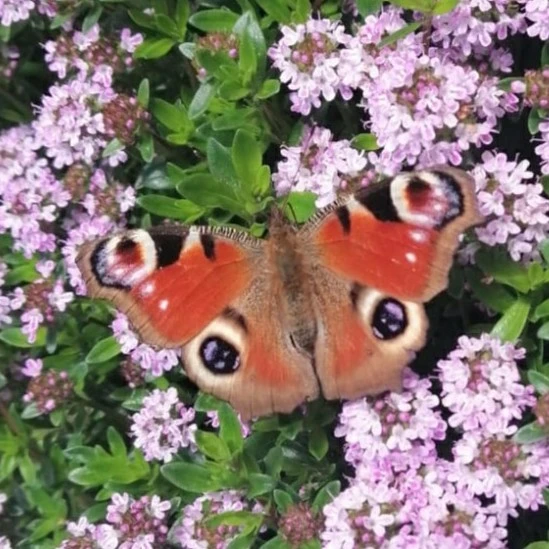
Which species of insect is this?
Aglais io
